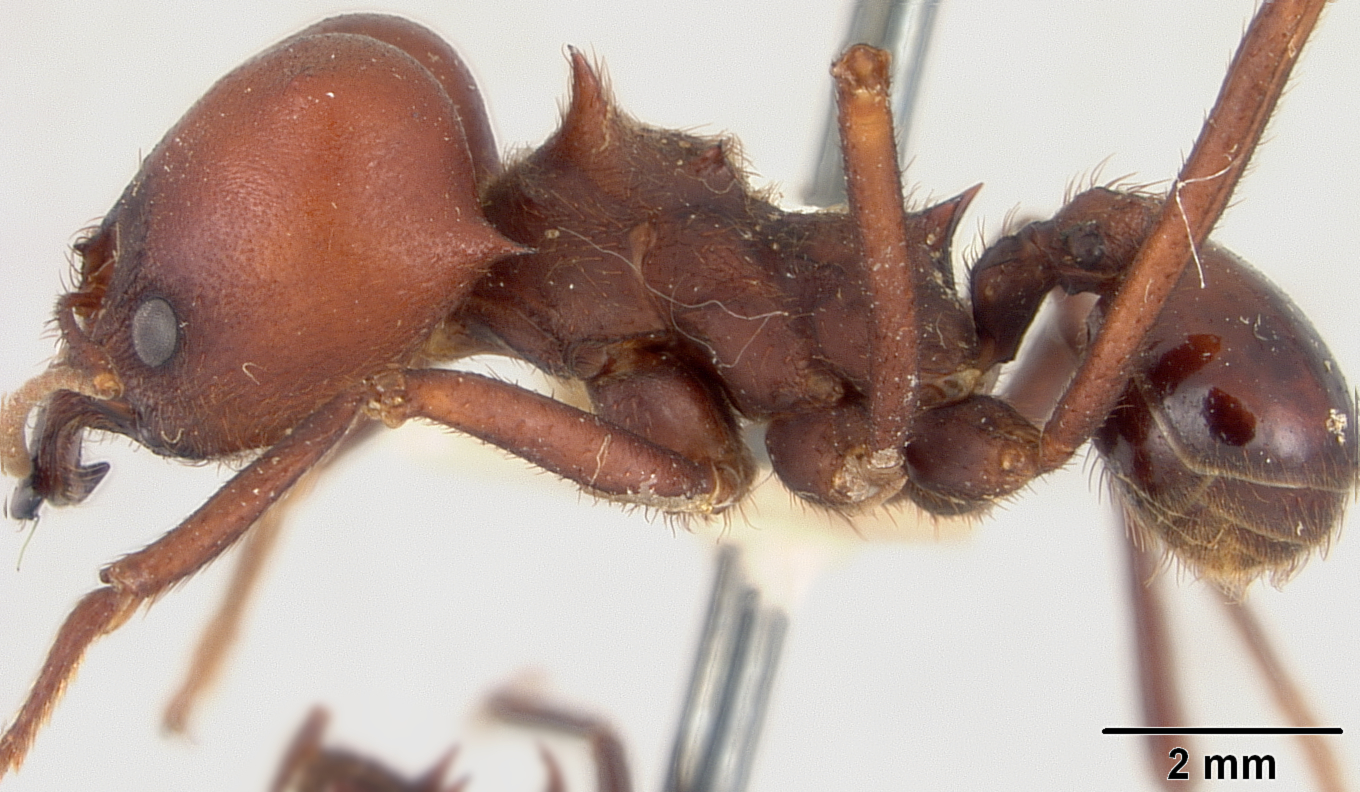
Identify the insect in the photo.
Atta sexdens
